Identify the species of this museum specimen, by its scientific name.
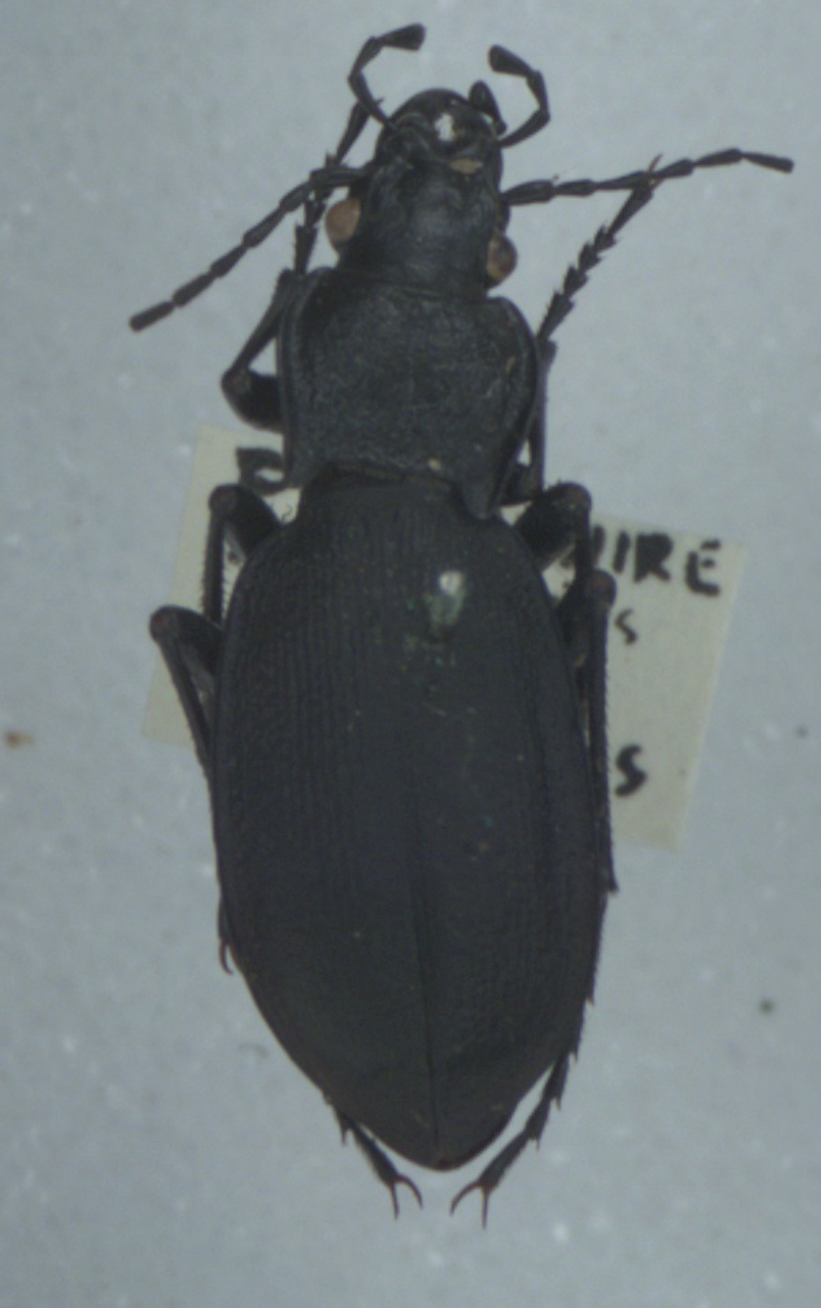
Carabus problematicus
